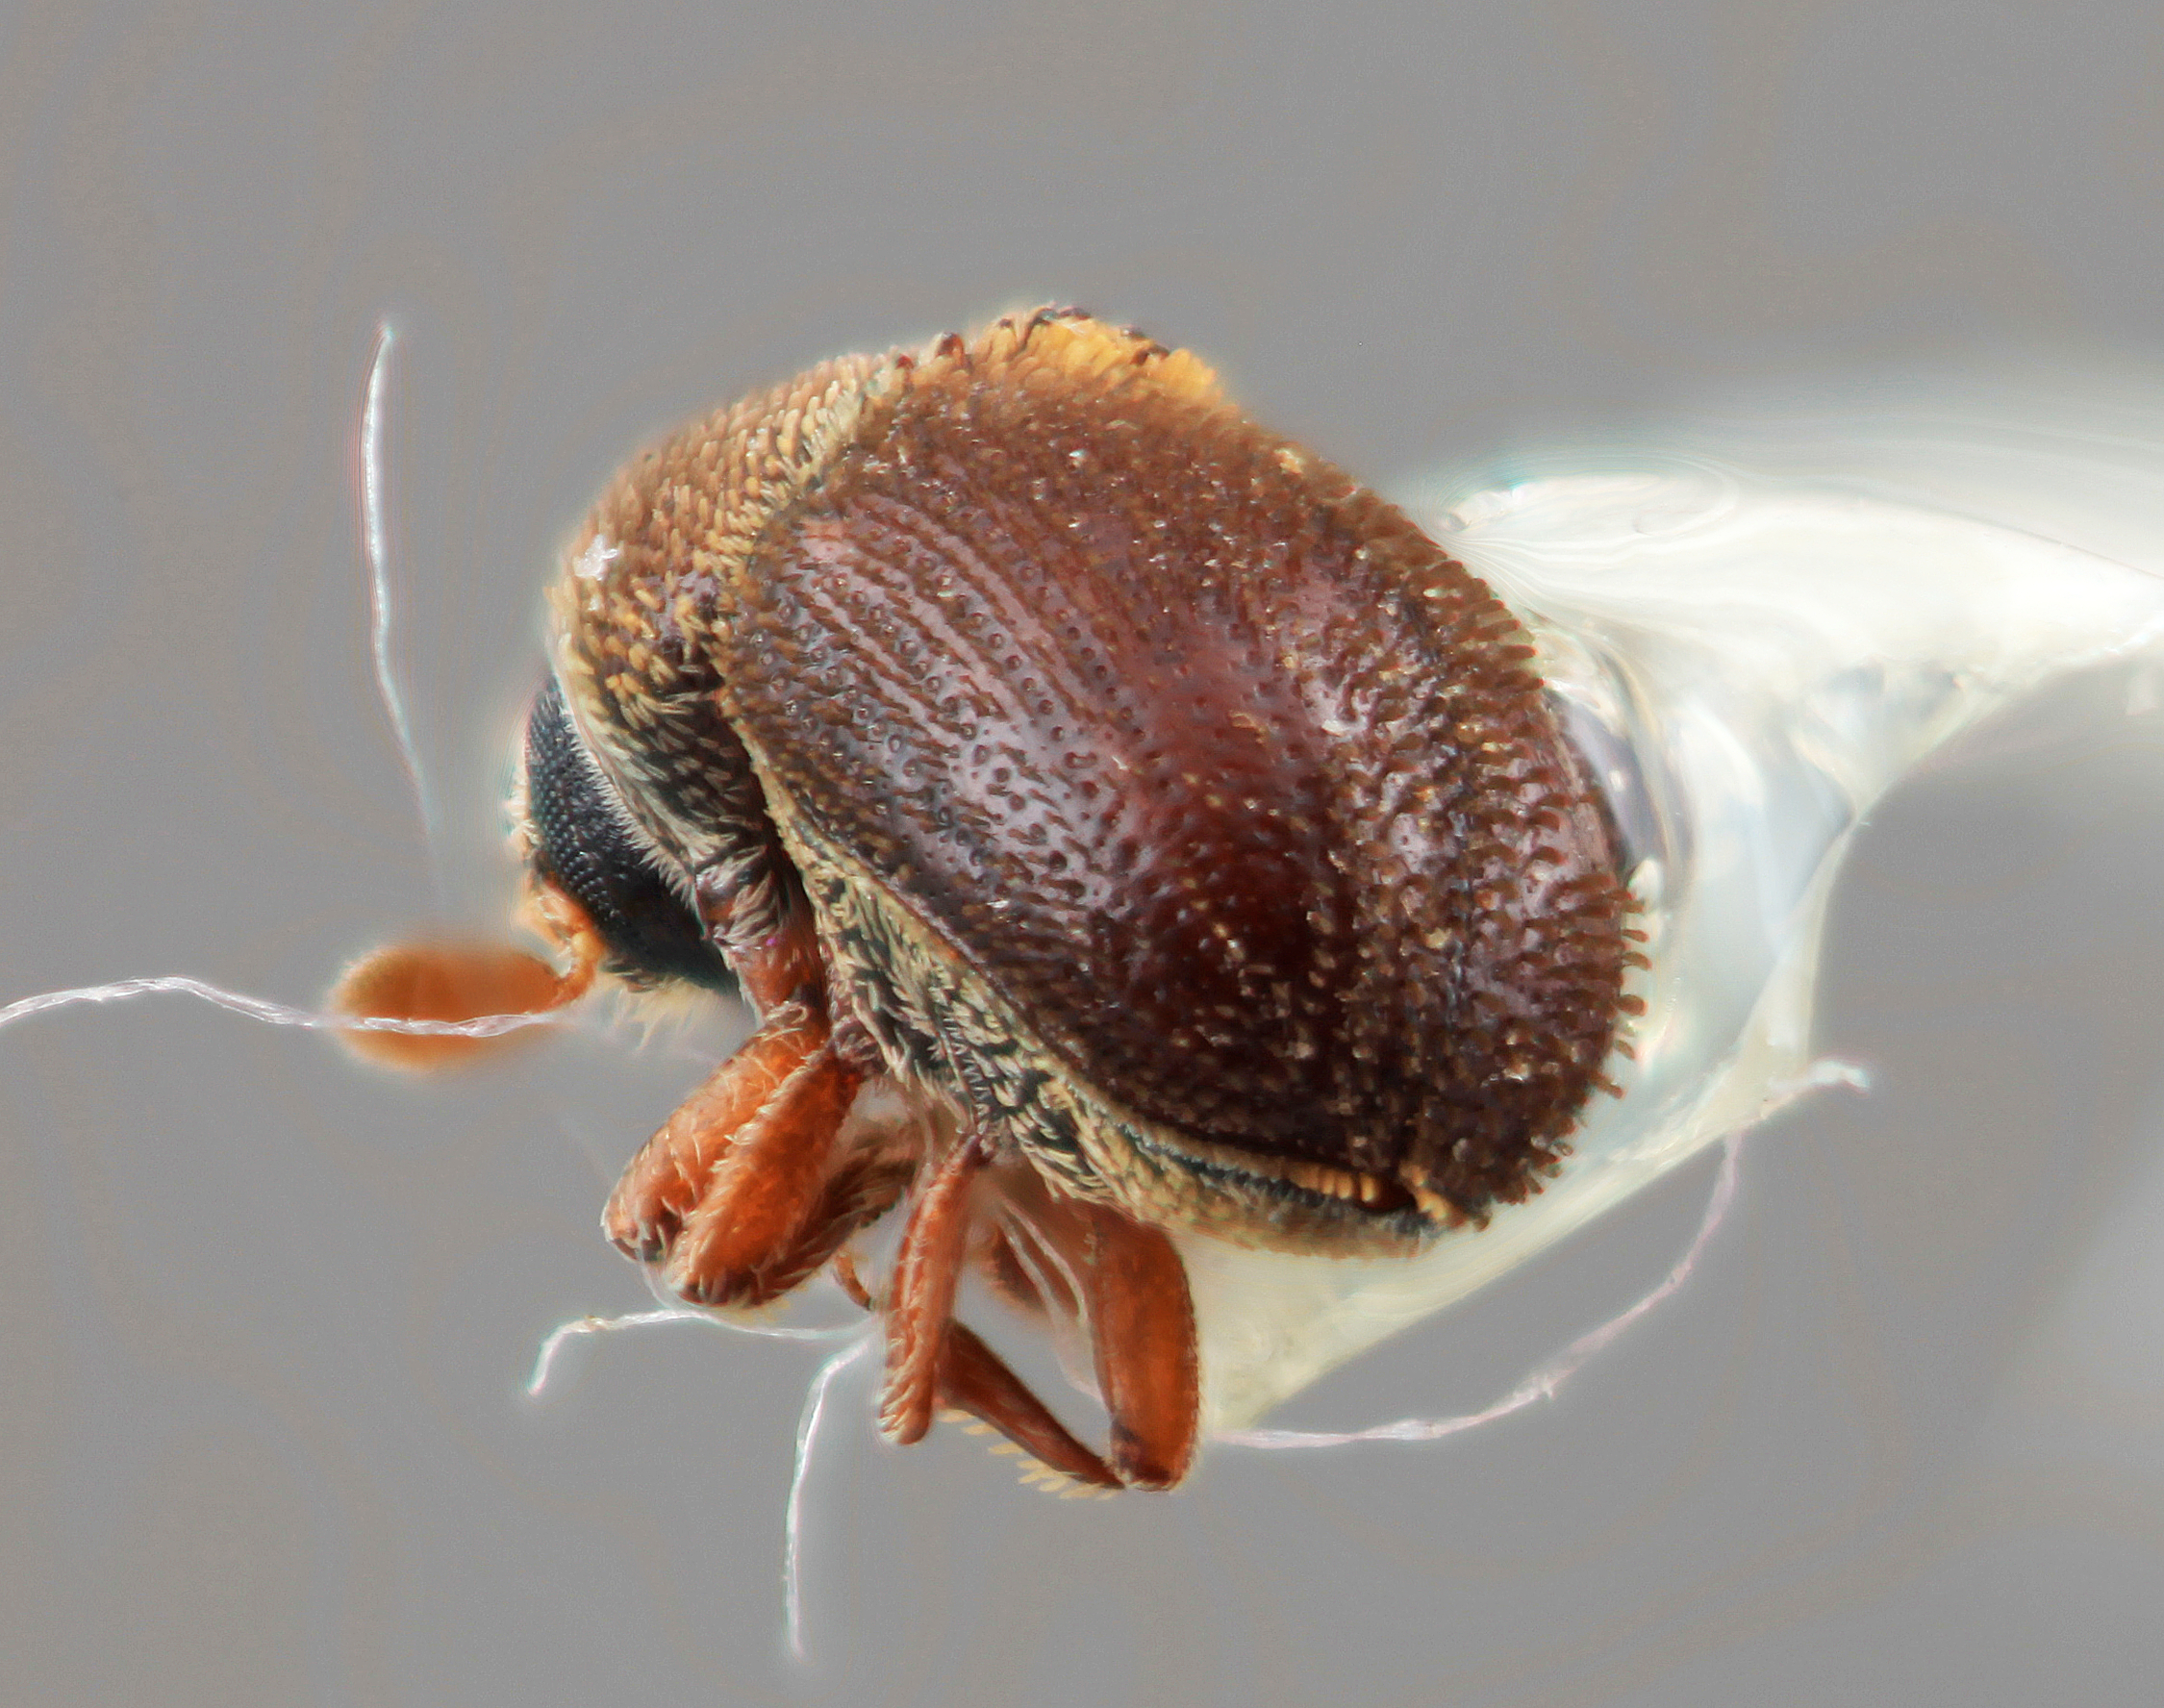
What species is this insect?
Chaetophloeus confinis
